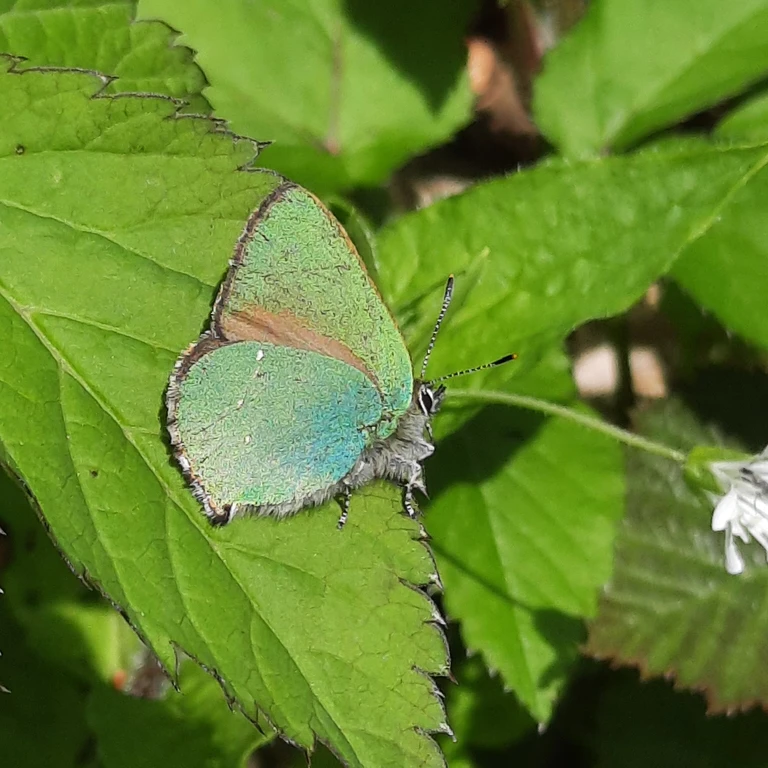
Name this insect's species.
Callophrys rubi
